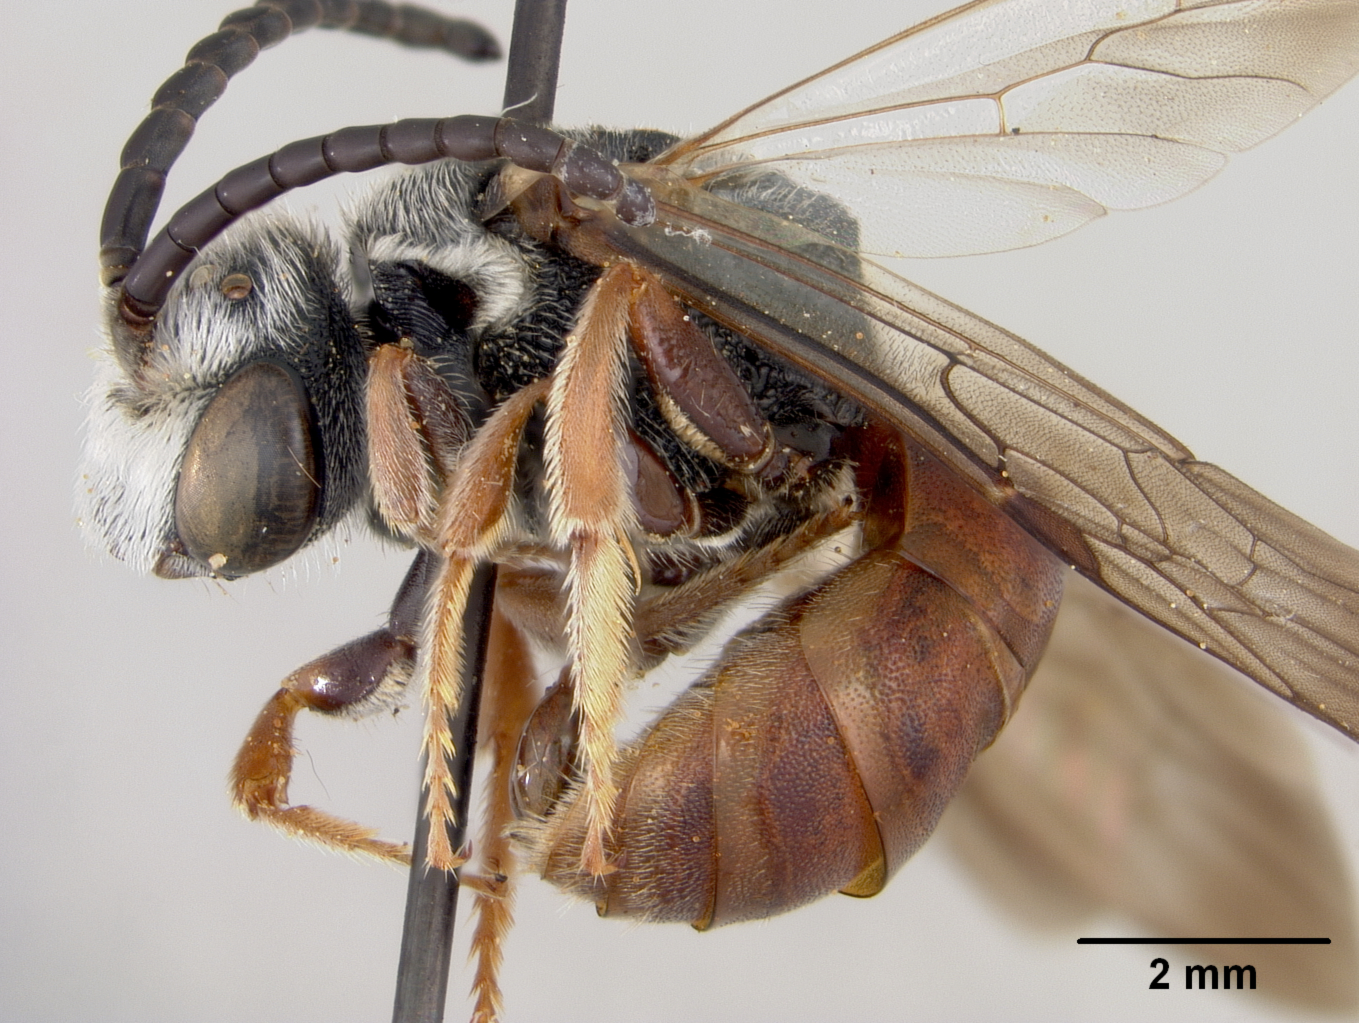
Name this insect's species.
Sphecodes atrescens
